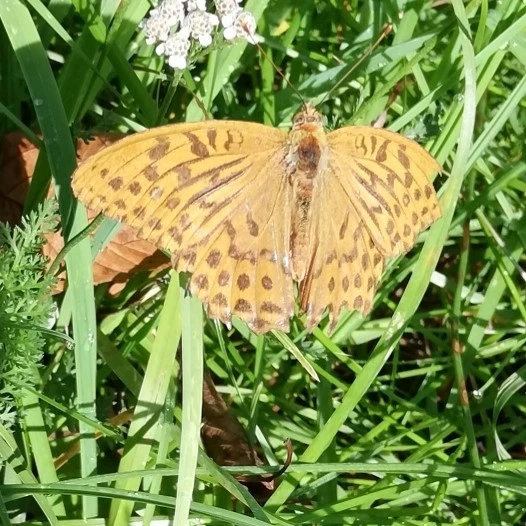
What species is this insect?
Argynnis paphia
